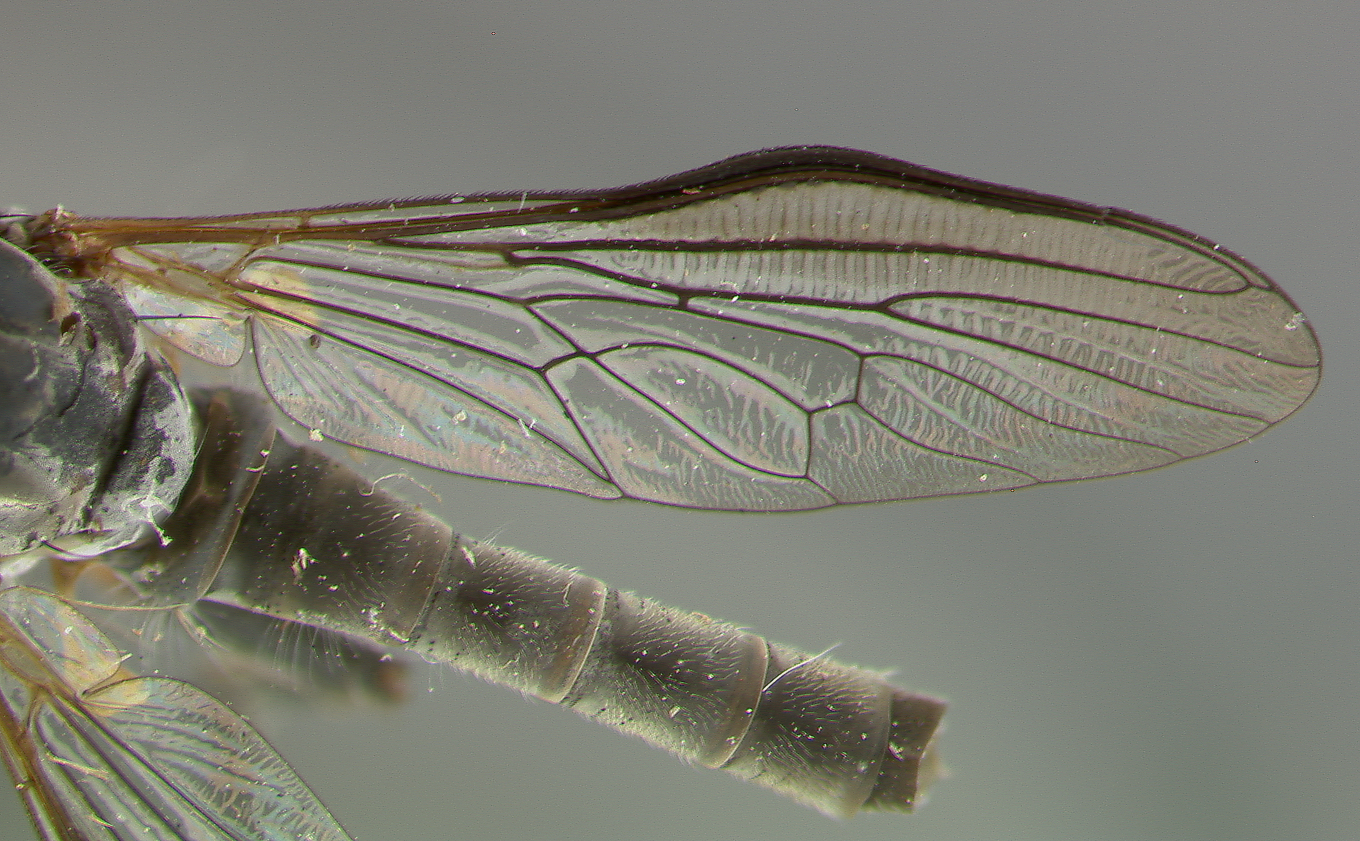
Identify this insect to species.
Ommatius jamaicensis
